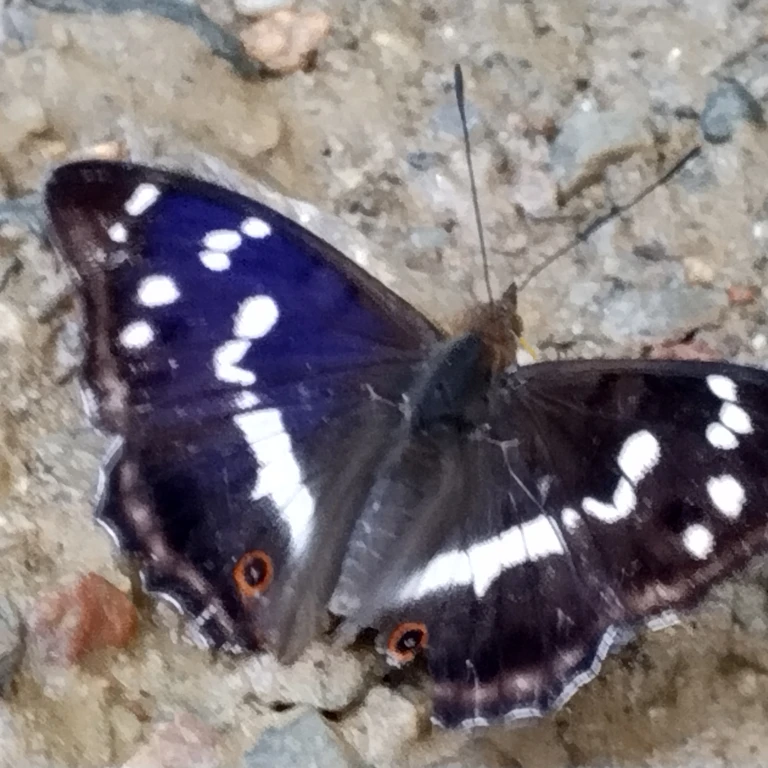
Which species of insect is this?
Apatura iris
